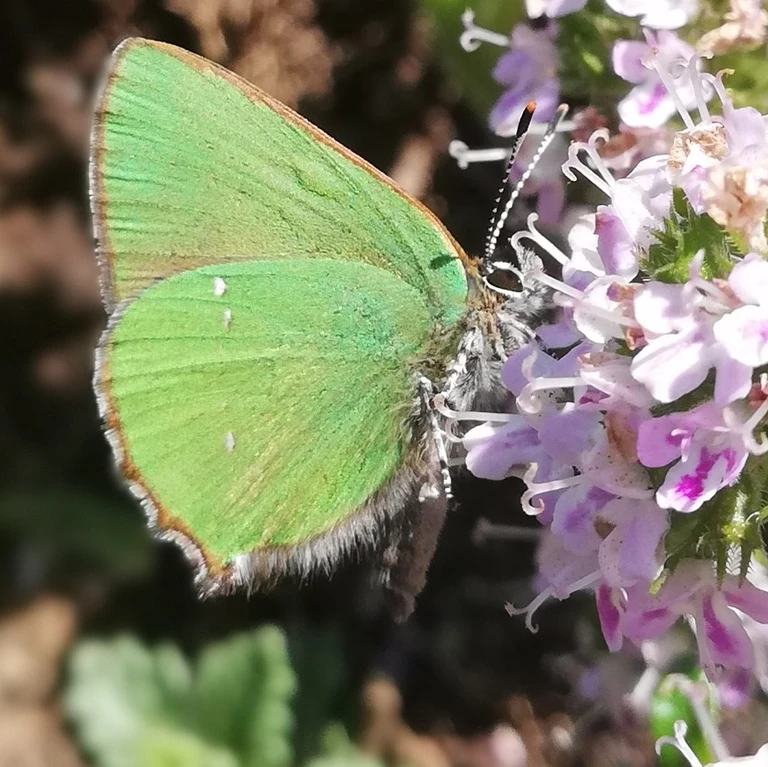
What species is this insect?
Callophrys rubi
